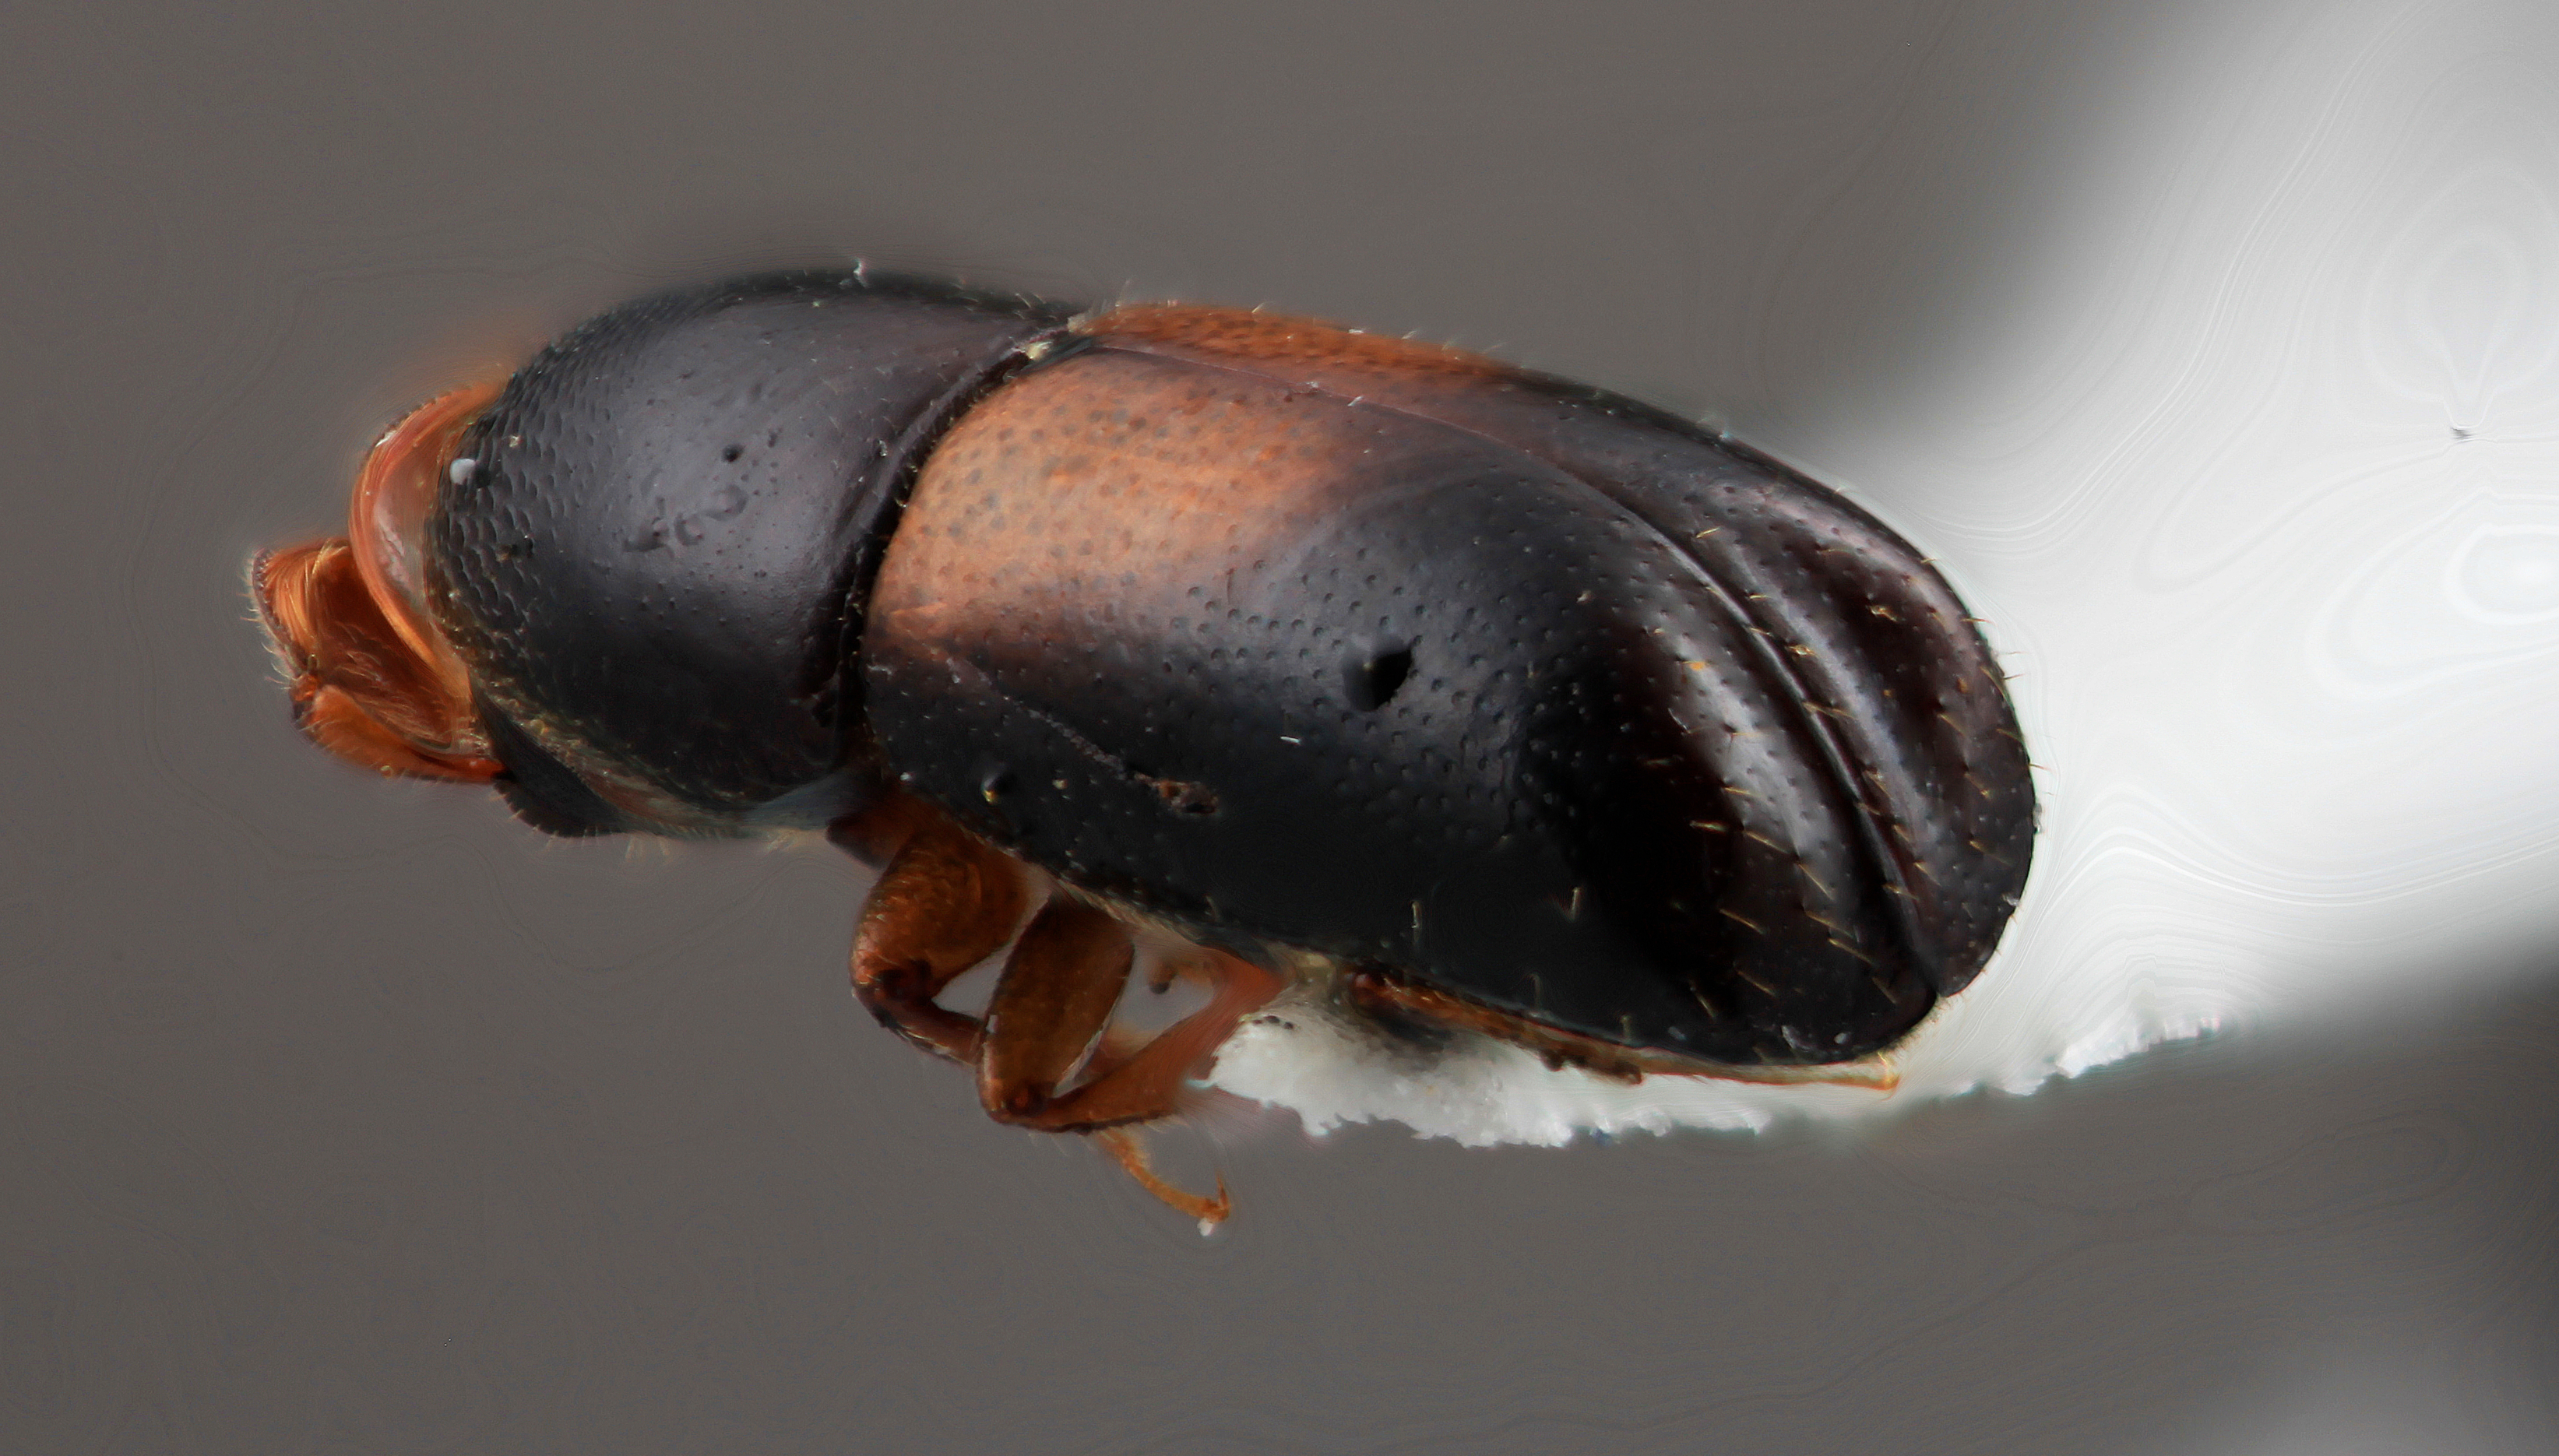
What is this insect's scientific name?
Corthylus zulmae
